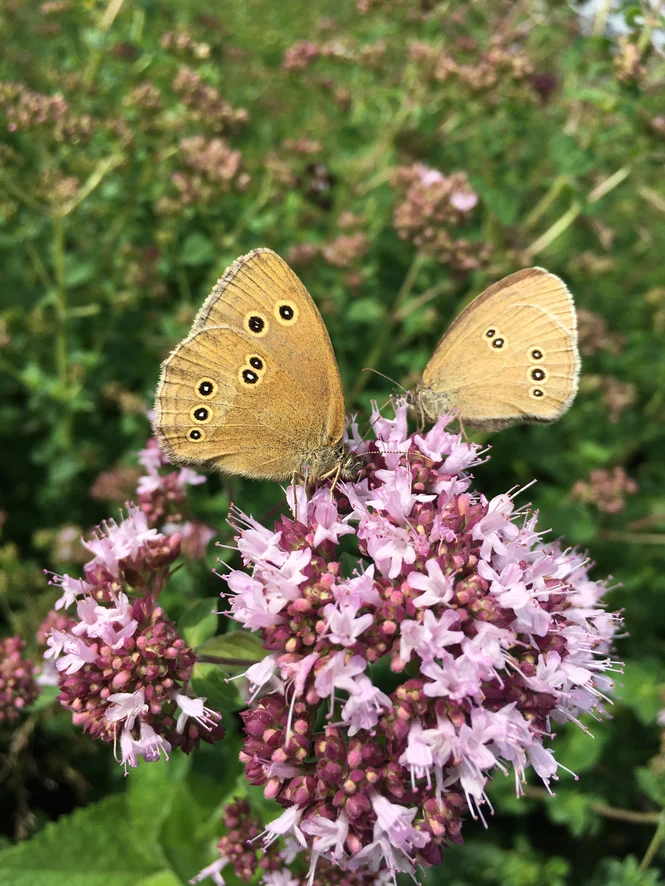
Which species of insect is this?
Aphantopus hyperantus
